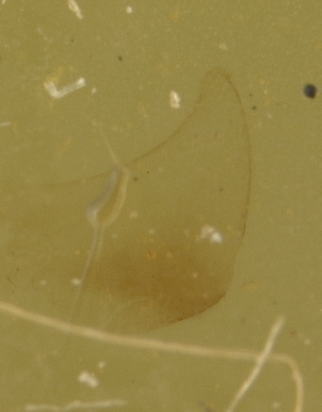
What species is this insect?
Osmia metitia
